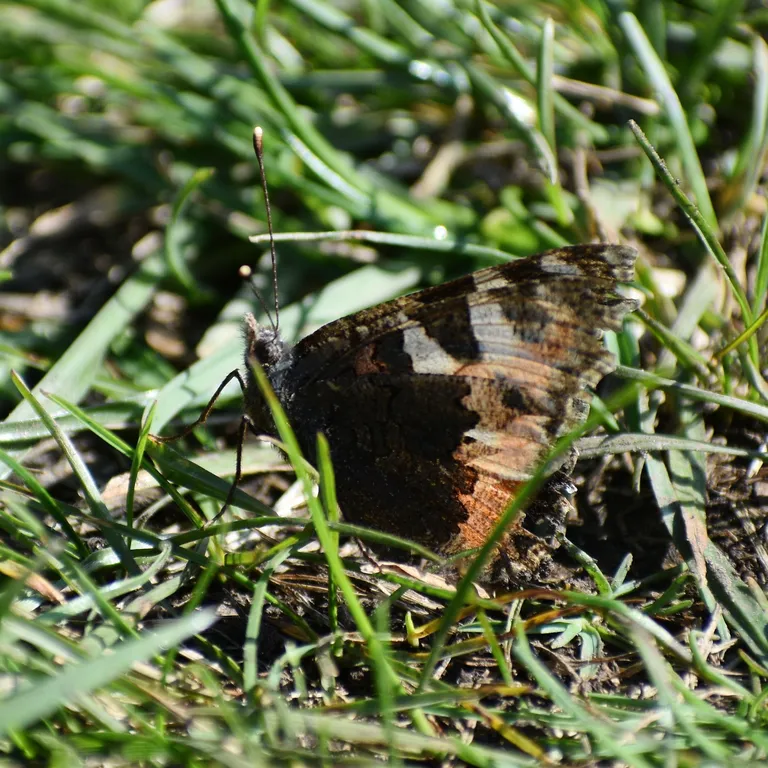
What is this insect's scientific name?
Aglais urticae
